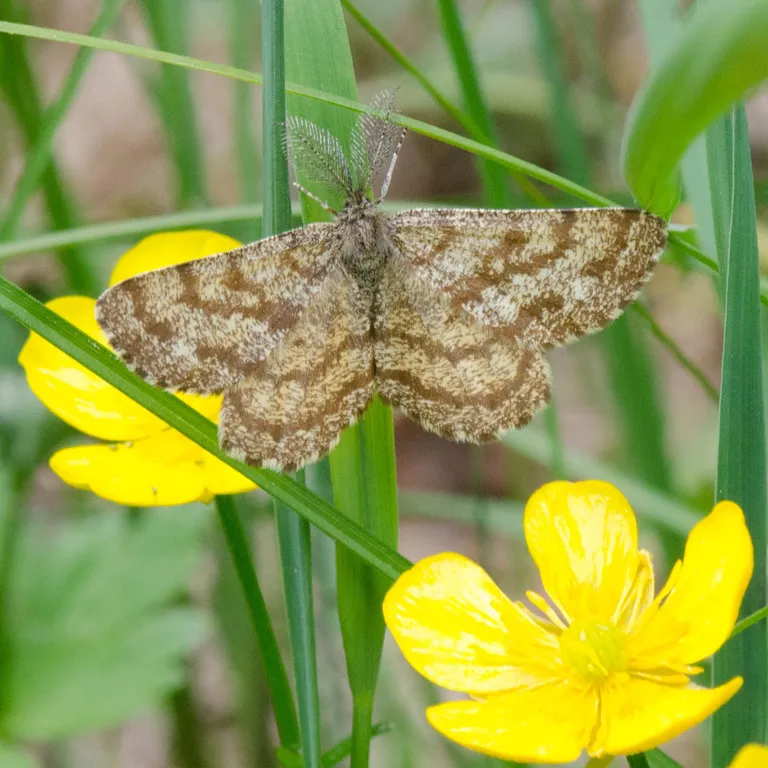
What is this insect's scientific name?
Ematurga atomaria
